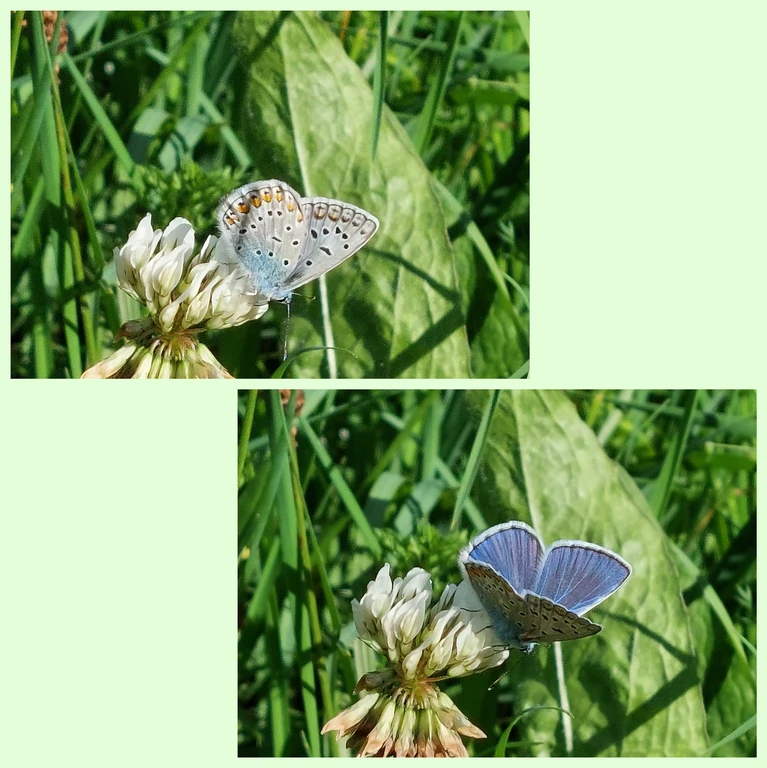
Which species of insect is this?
Polyommatus icarus
